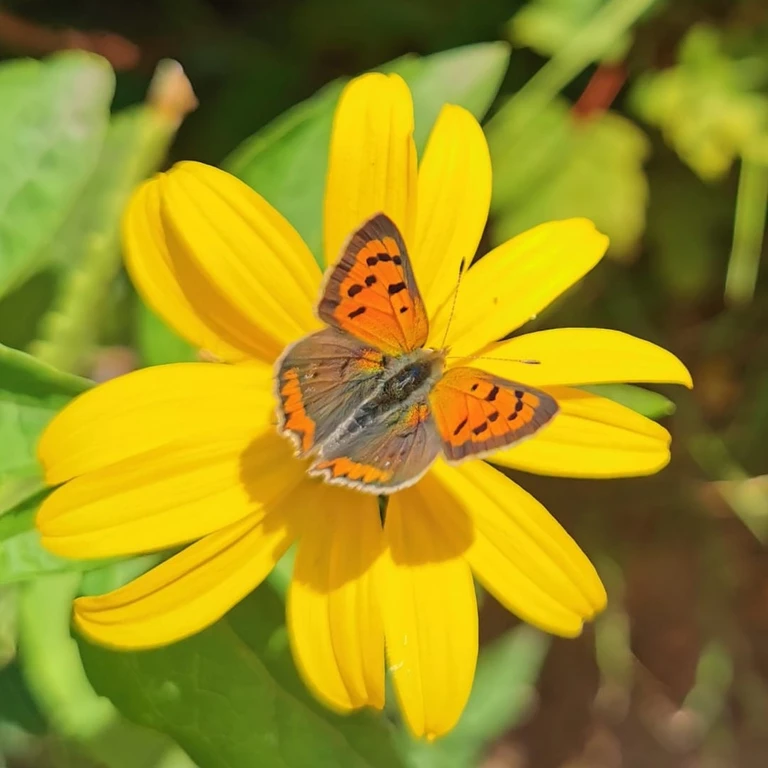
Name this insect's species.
Lycaena phlaeas
